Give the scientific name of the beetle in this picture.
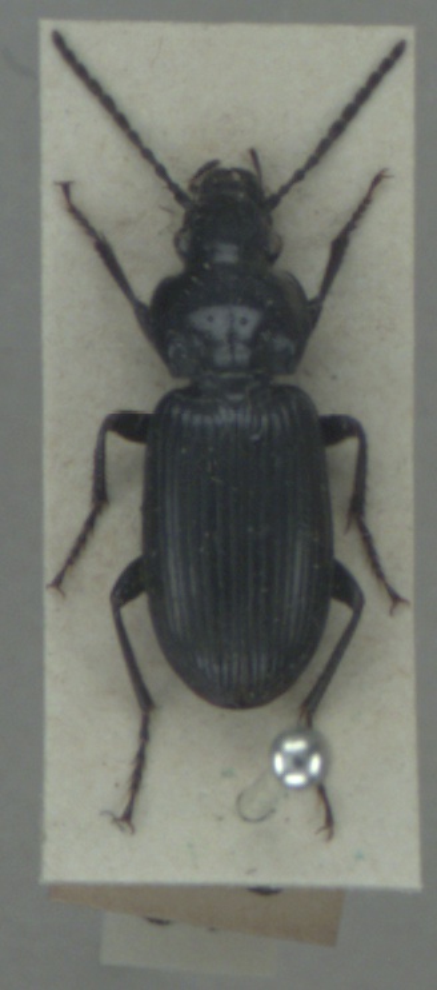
Pterostichus nigrita
